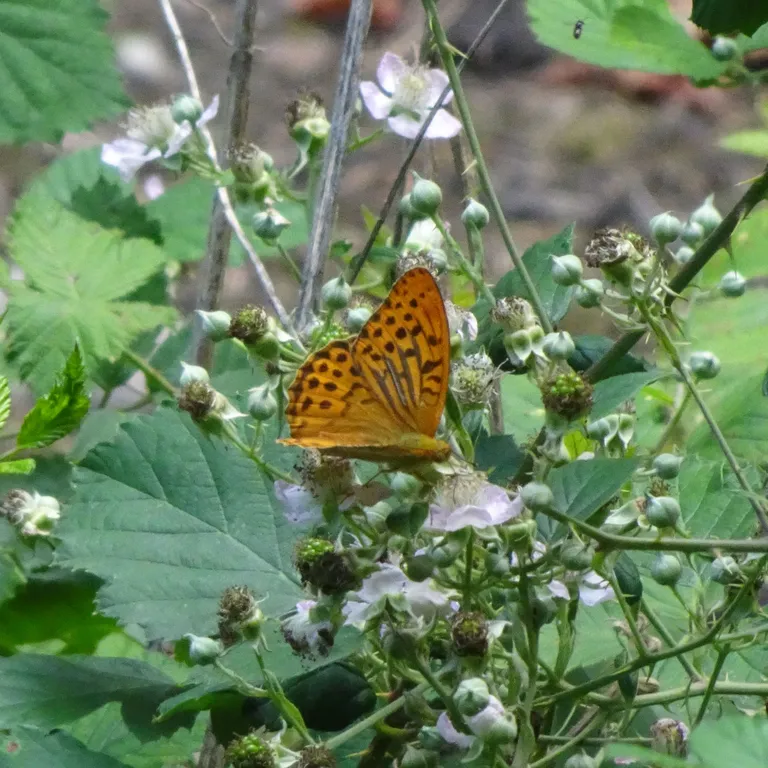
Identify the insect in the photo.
Argynnis paphia
